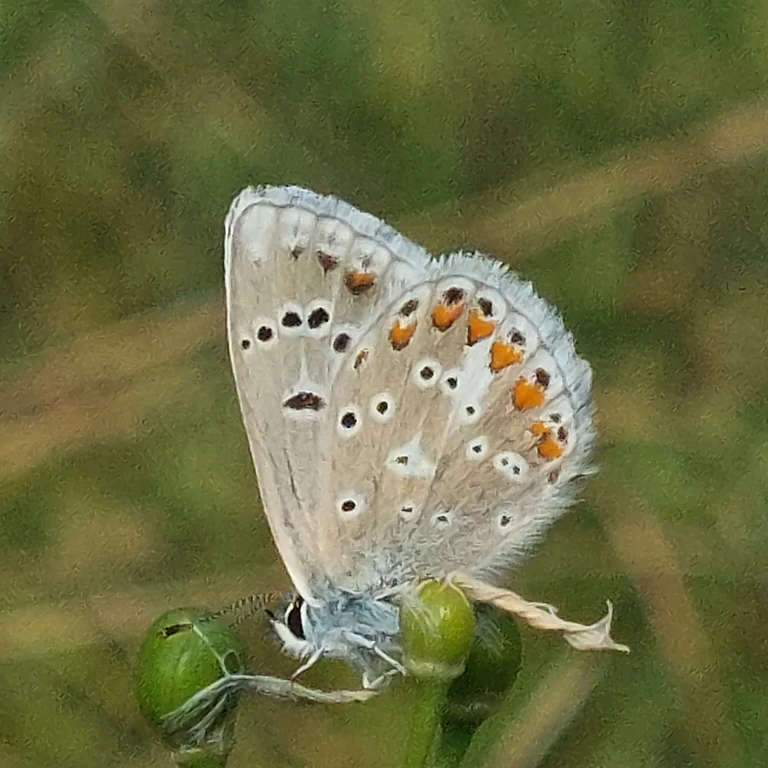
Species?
Polyommatus dorylas
